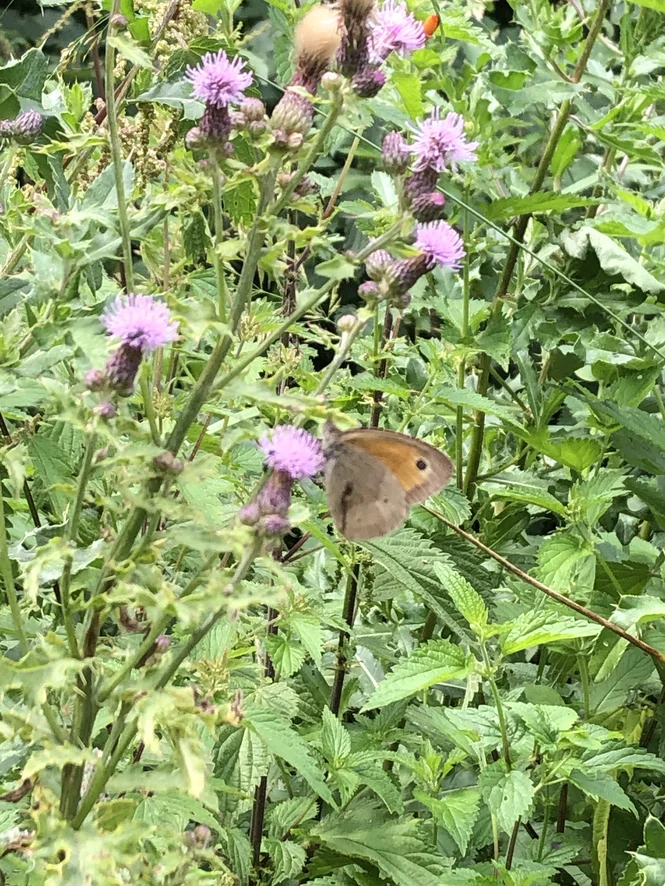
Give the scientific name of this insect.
Maniola jurtina
